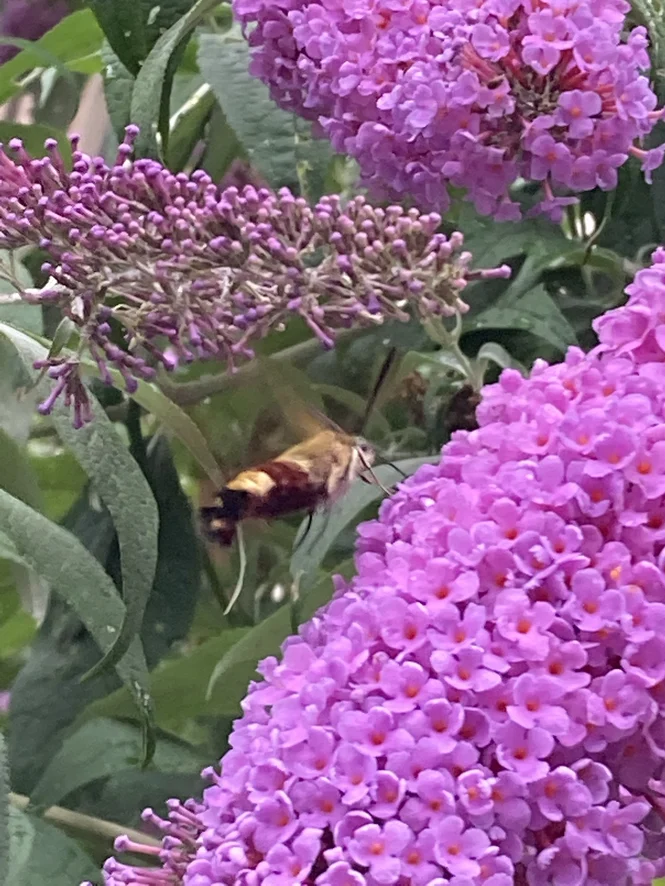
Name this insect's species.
Hemaris fuciformis
